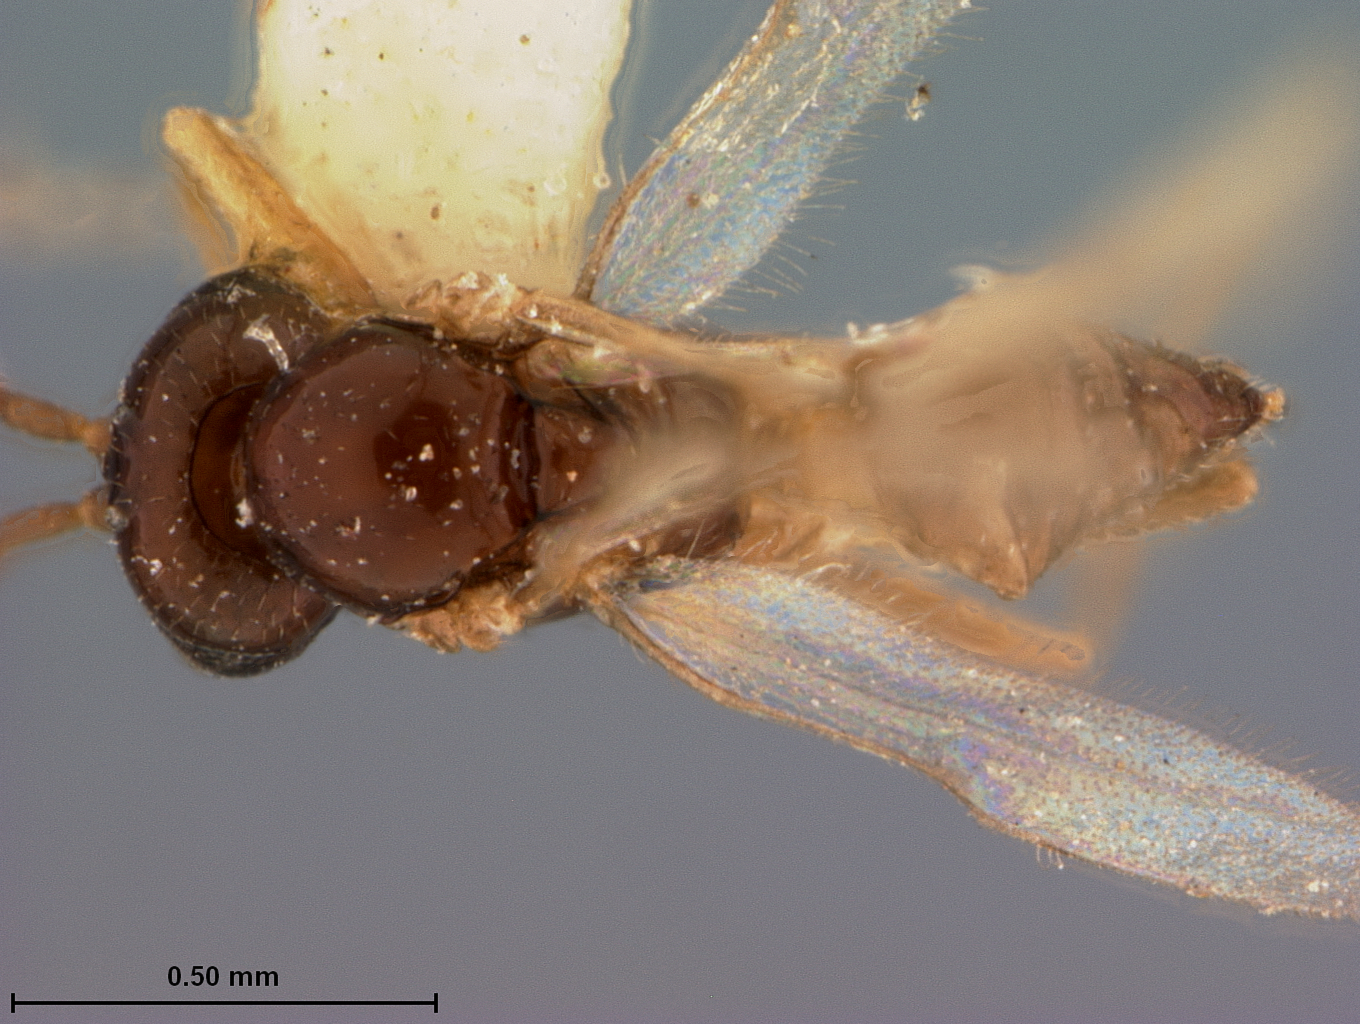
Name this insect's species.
Lysiphlebus tritici
